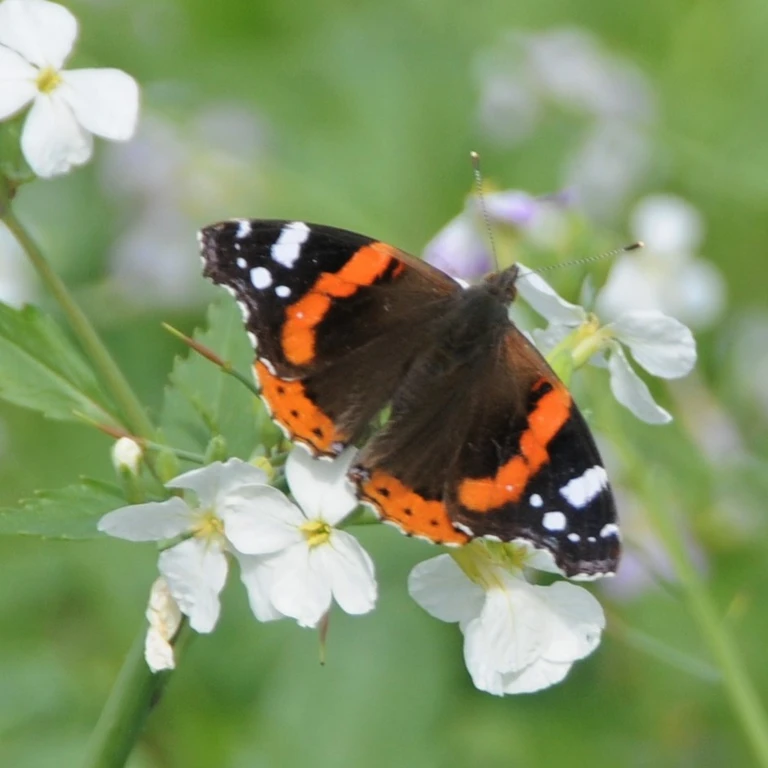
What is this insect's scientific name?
Vanessa atalanta
